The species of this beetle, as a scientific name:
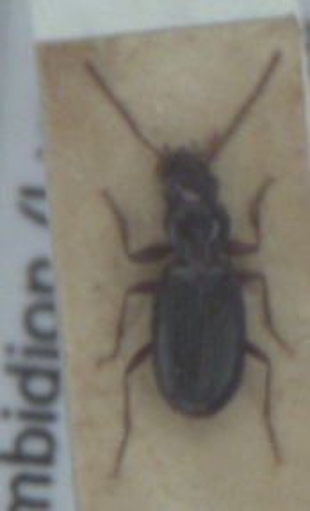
Bembidion nigropiceum
